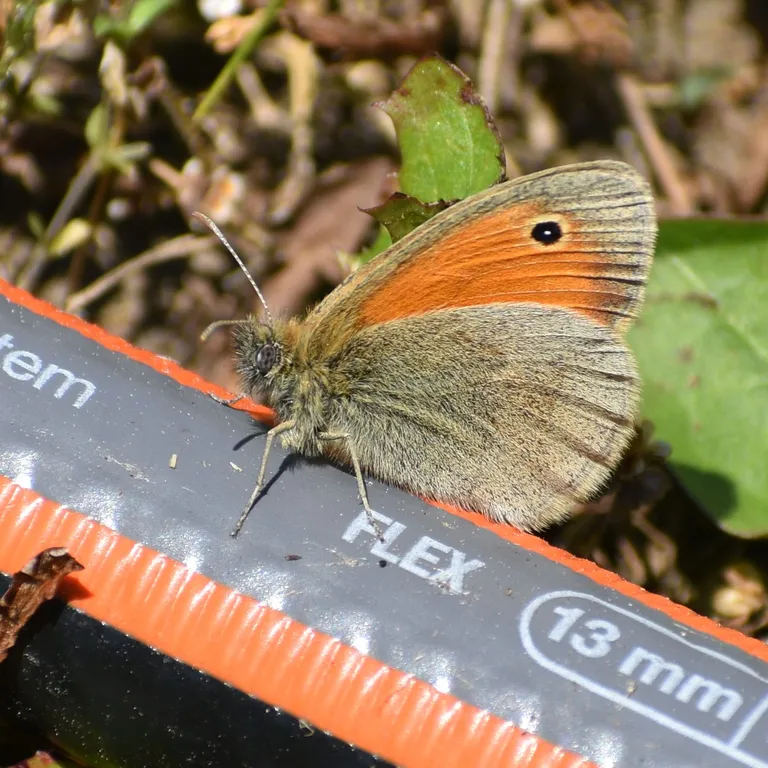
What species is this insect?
Coenonympha pamphilus
